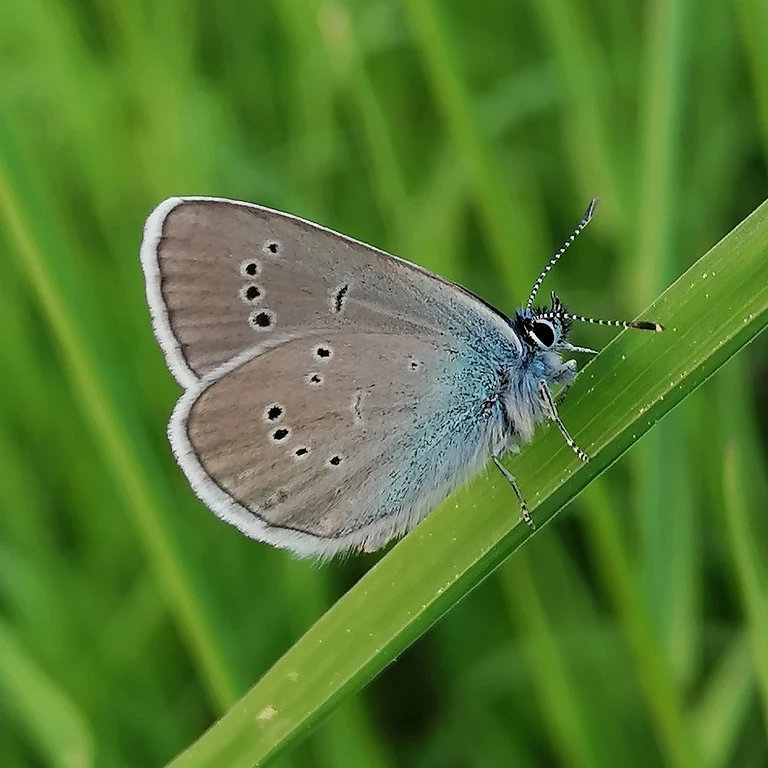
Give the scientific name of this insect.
Cyaniris semiargus
